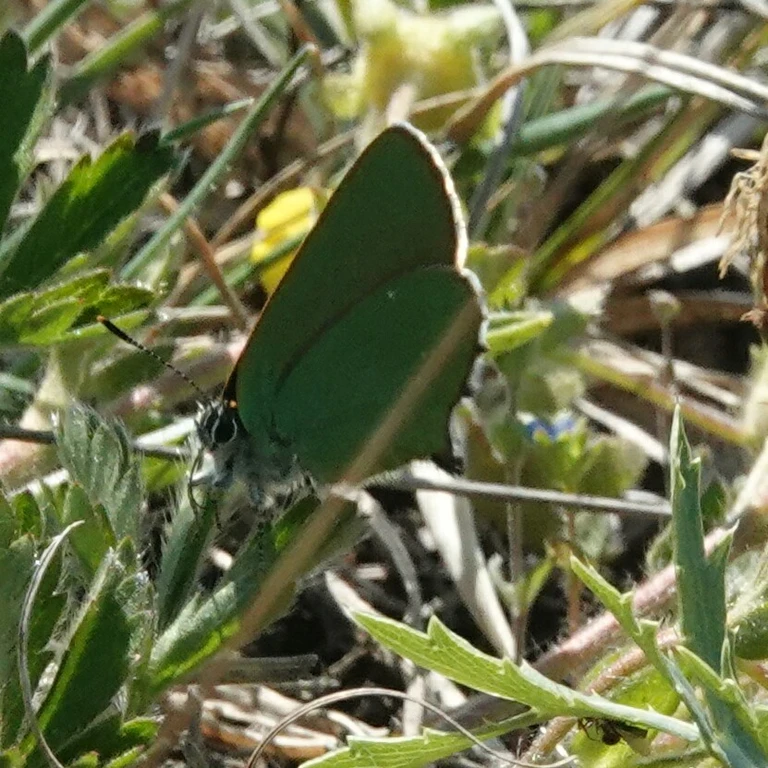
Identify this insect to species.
Callophrys rubi
